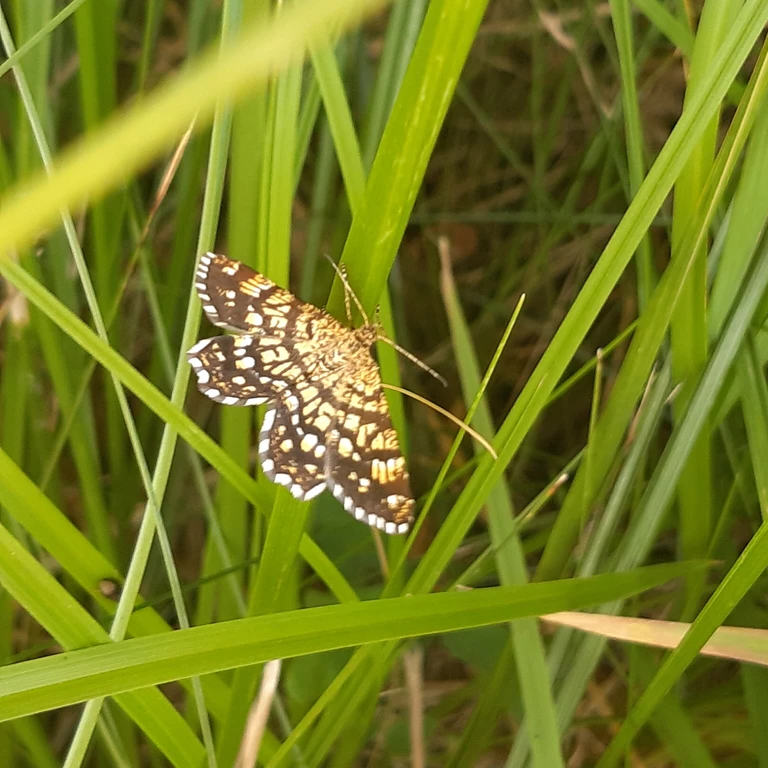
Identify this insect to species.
Chiasmia clathrata
